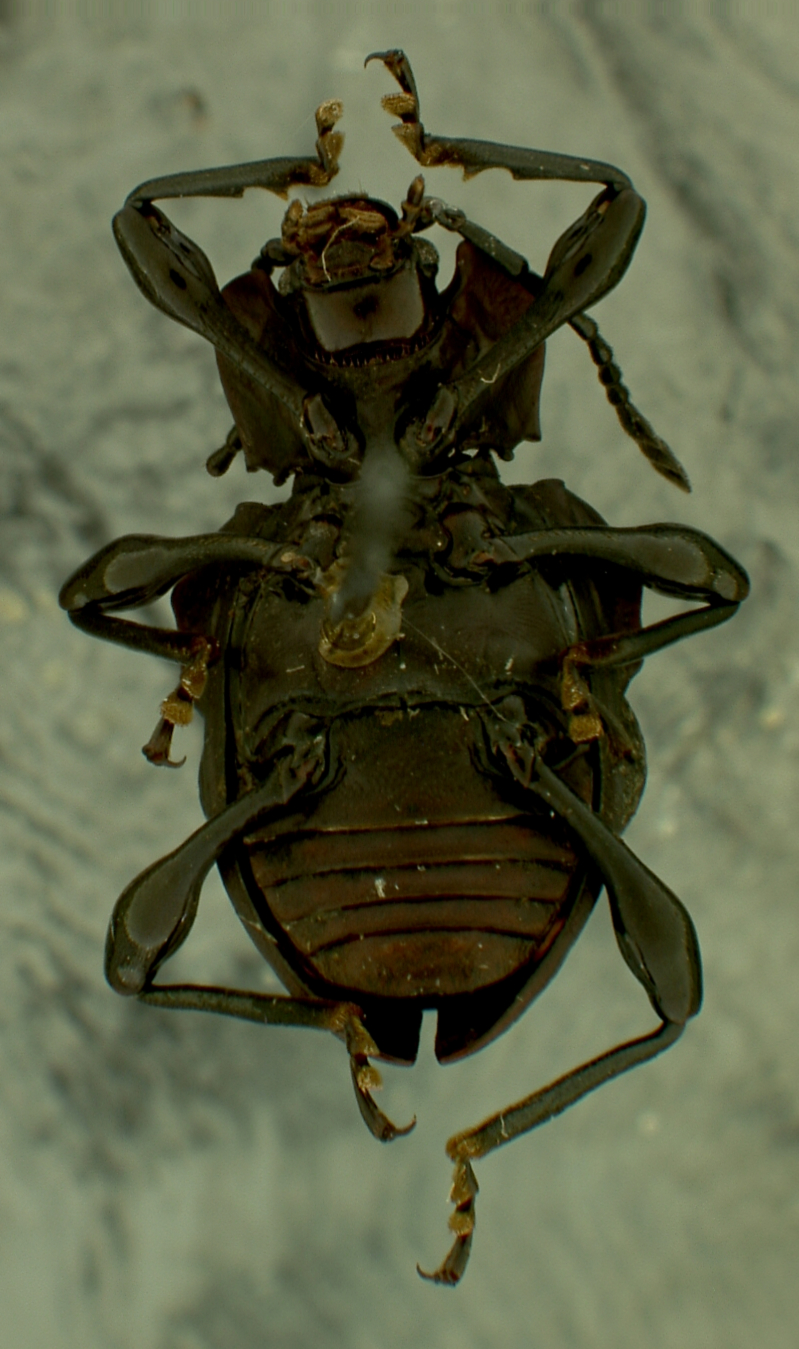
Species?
Amphisternus mastophorus
